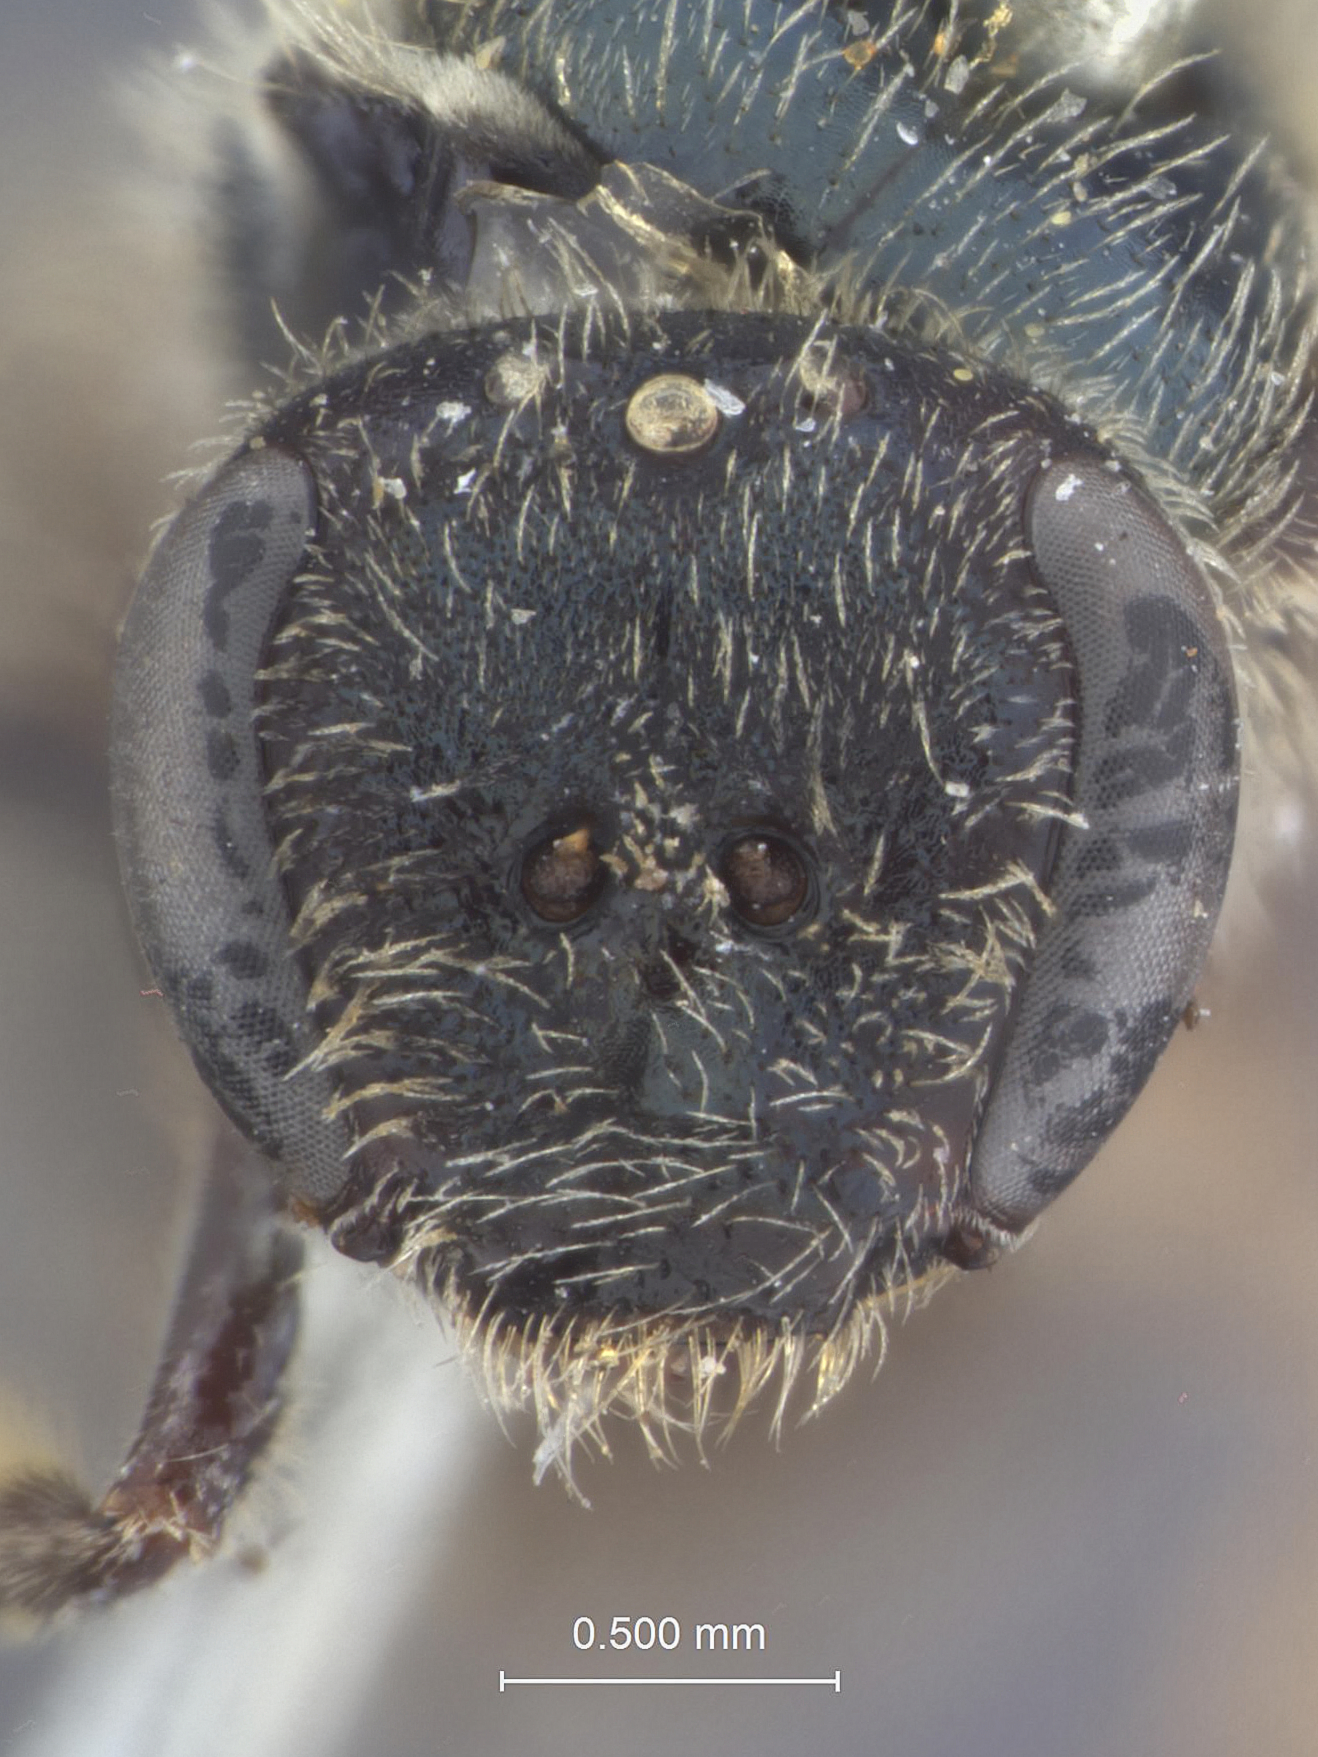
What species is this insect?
Halictus latus
